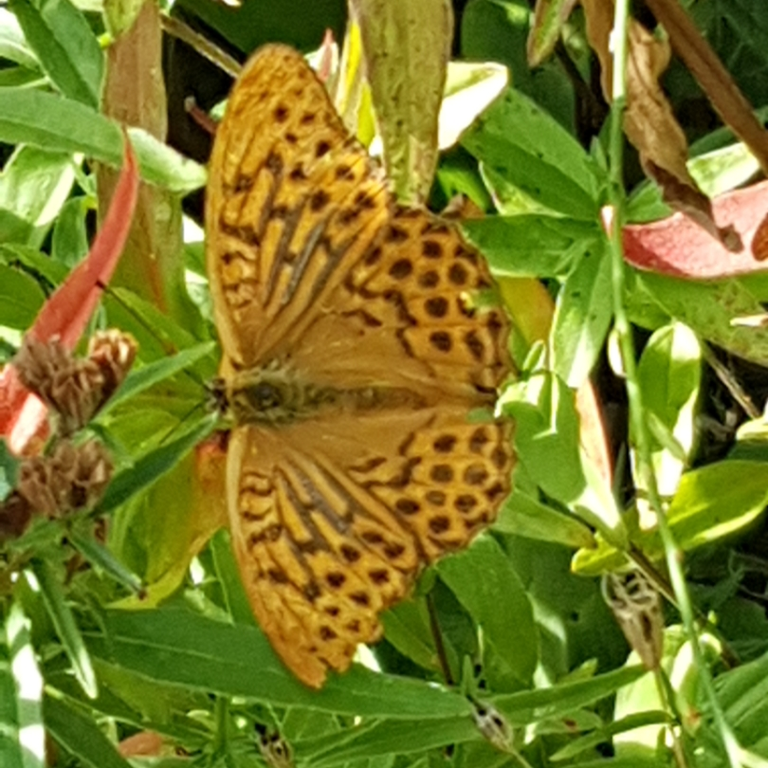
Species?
Argynnis paphia
